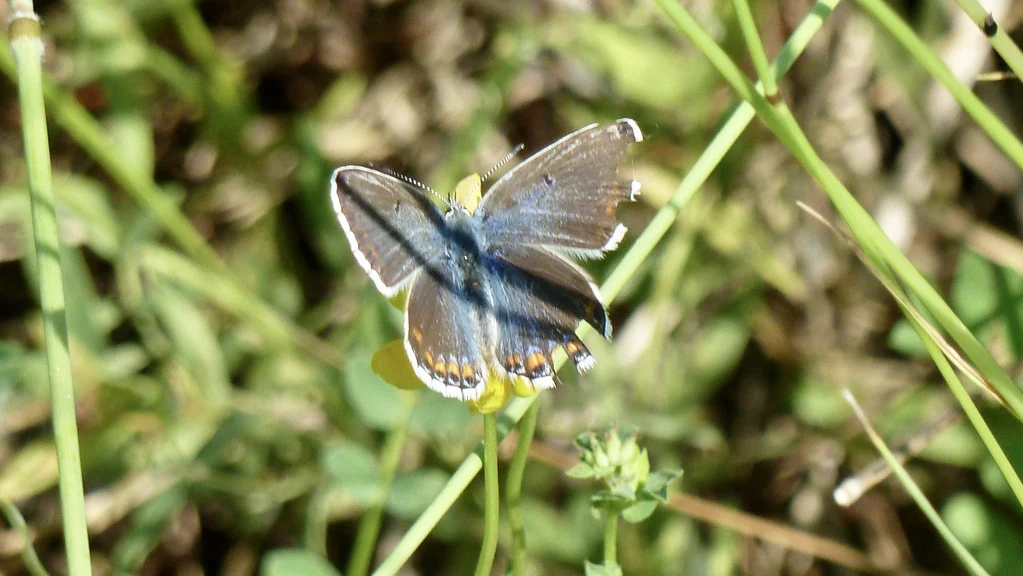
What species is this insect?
Lysandra bellargus
